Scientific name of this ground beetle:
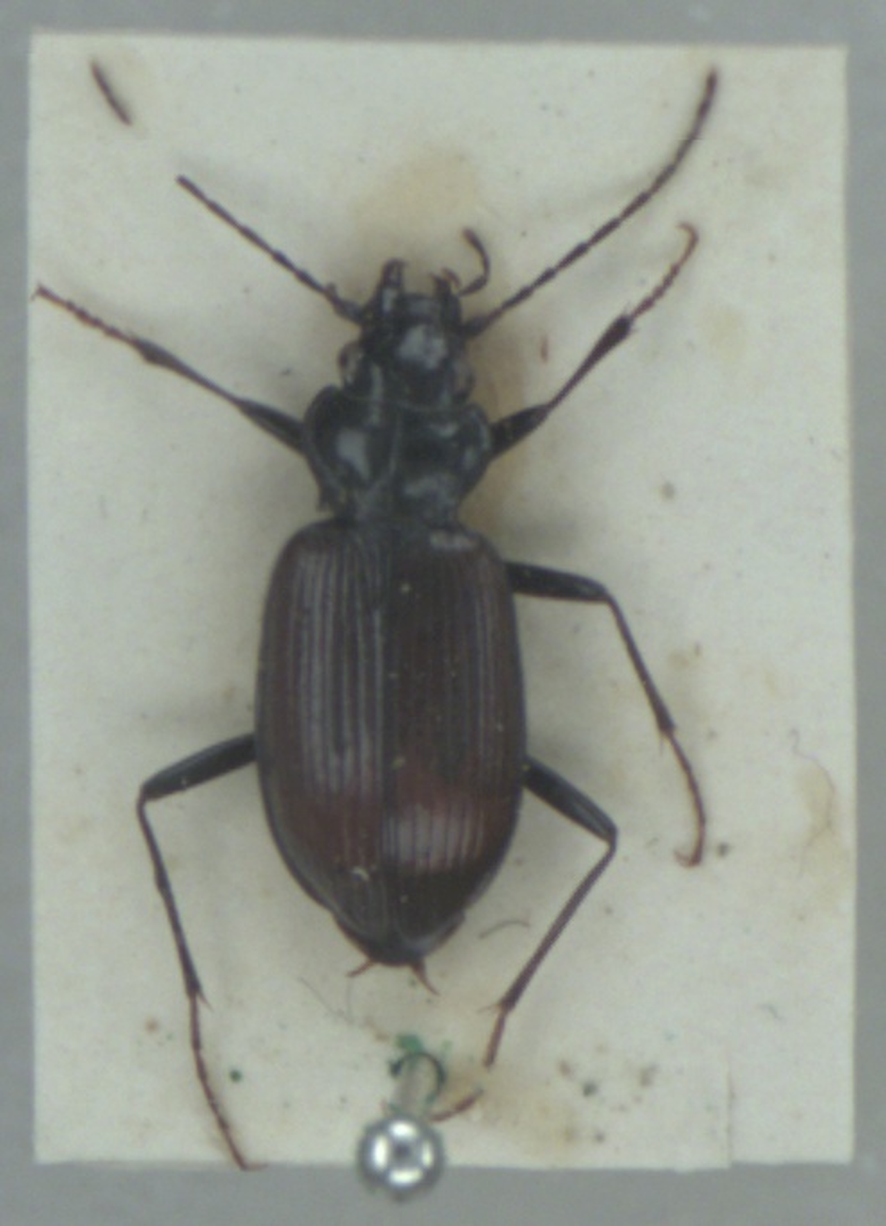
Nebria rufescens
